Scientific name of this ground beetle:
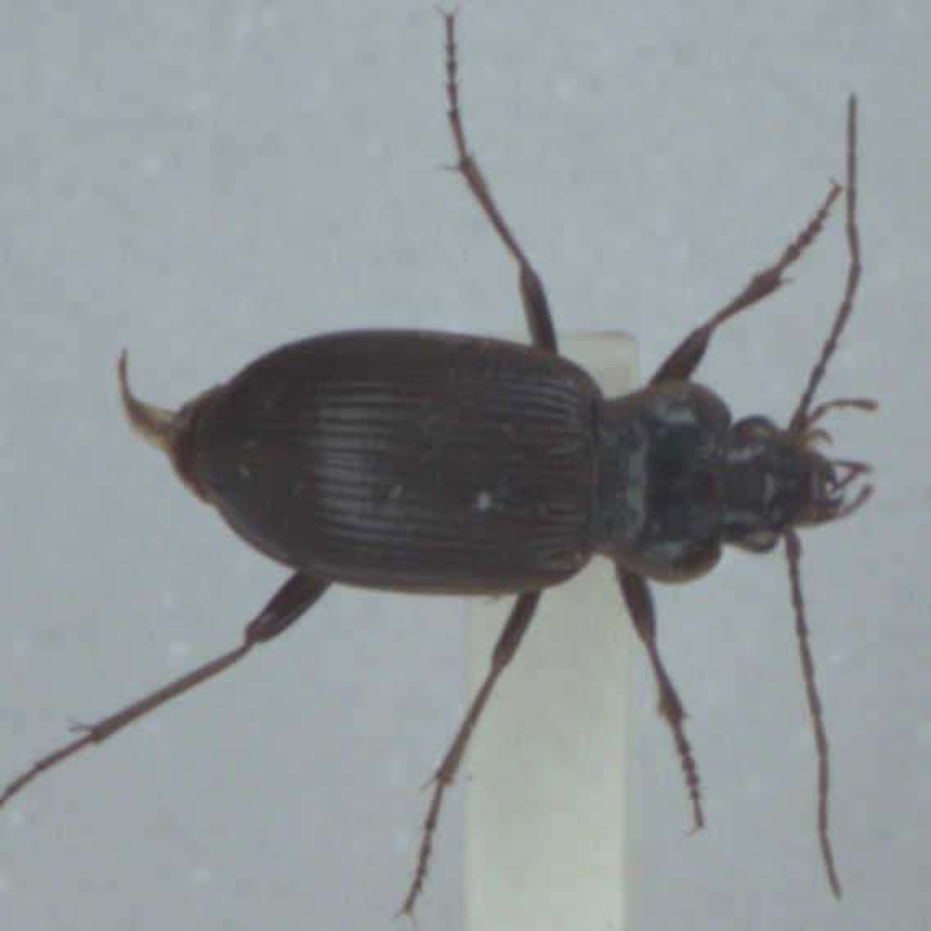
Nebria brevicollis
